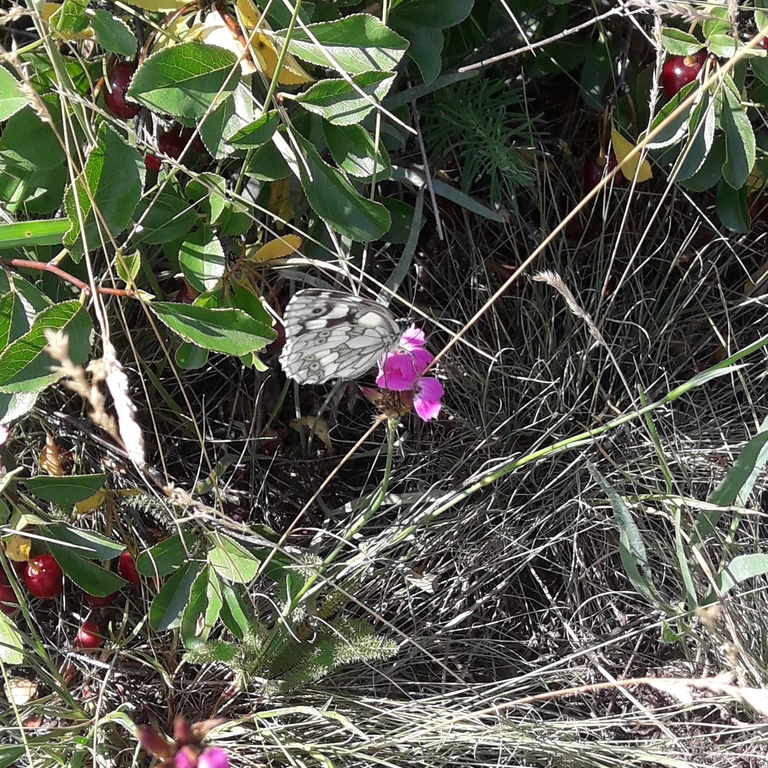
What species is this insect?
Melanargia galathea
